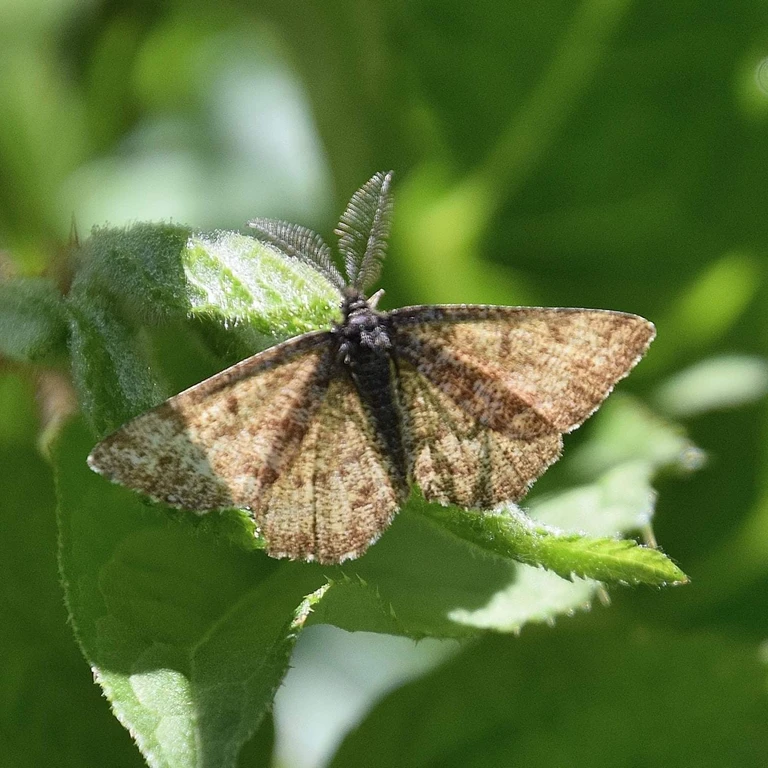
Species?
Ematurga atomaria
